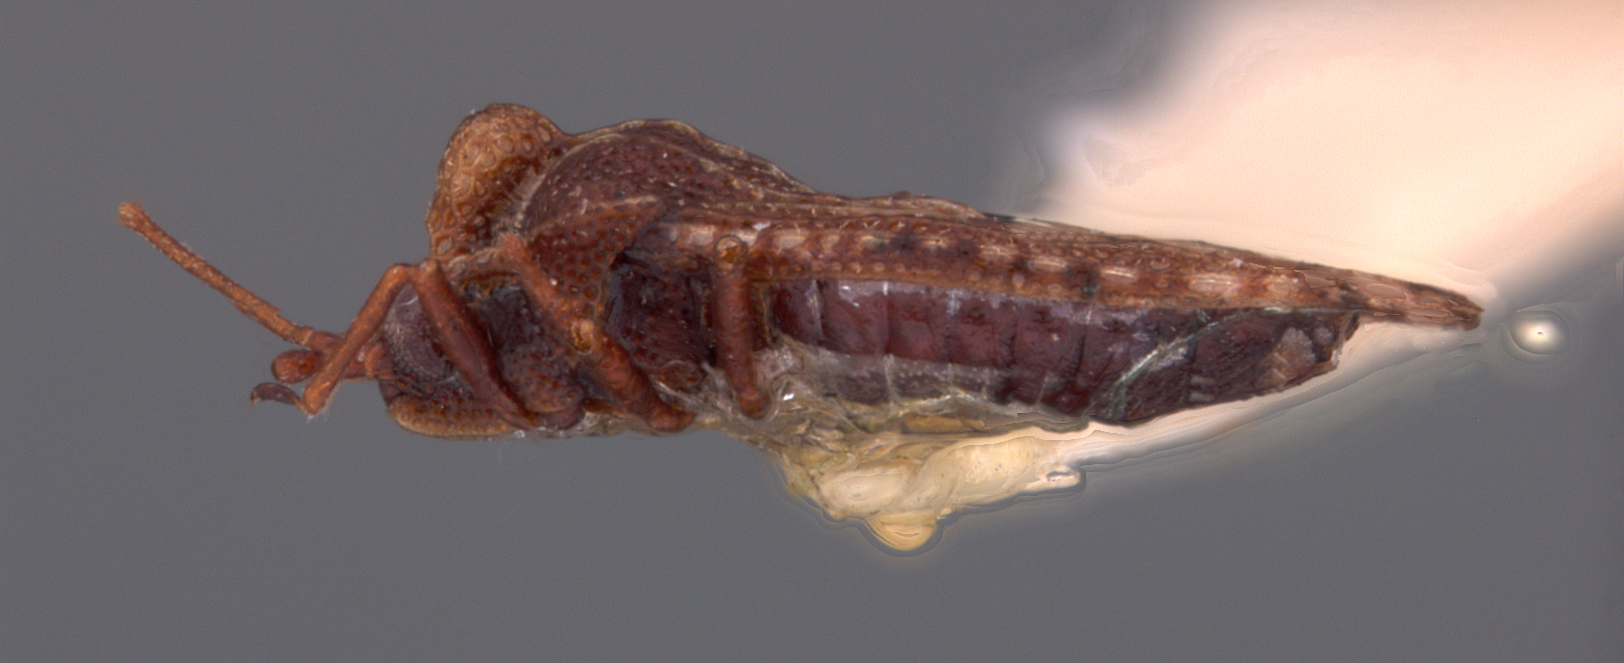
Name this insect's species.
Codotingis recurva
